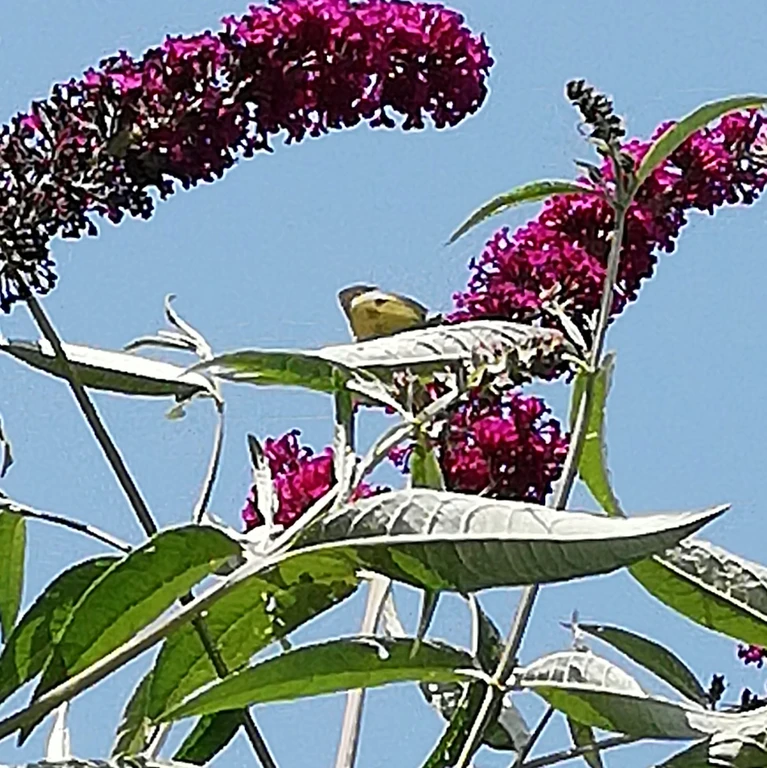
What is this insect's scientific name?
Pieris brassicae
